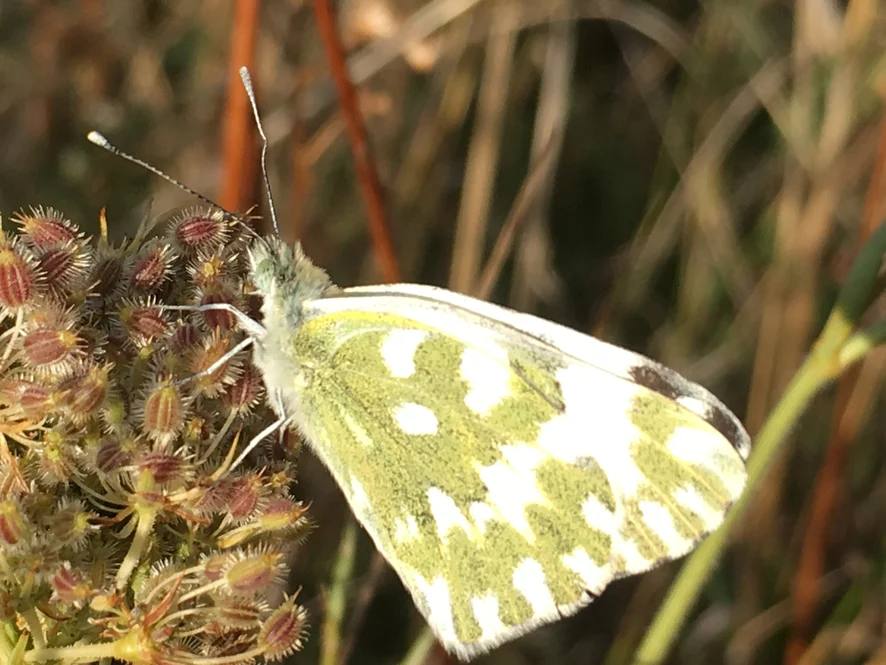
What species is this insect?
Pontia edusa
